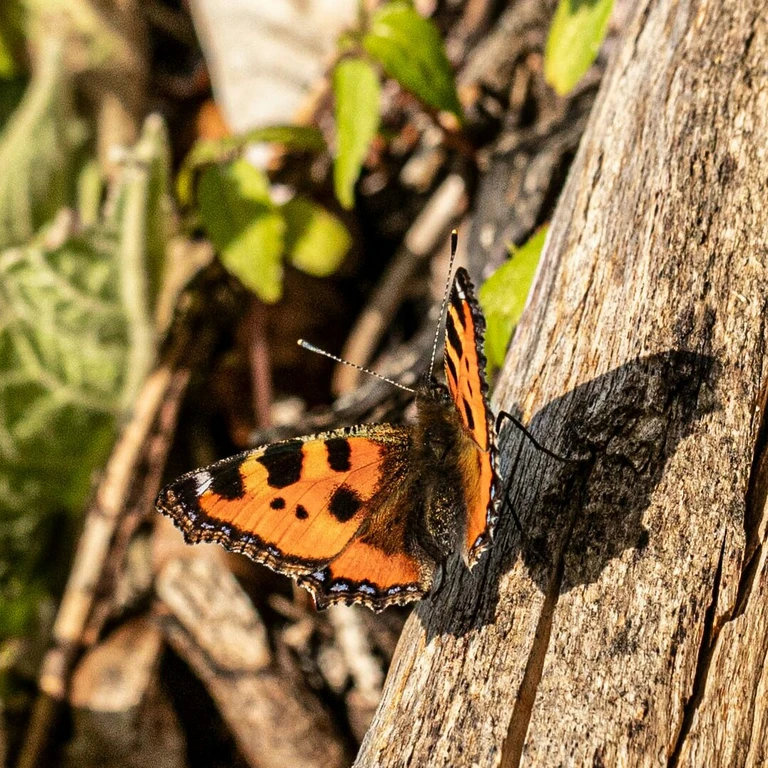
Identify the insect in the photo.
Aglais urticae
